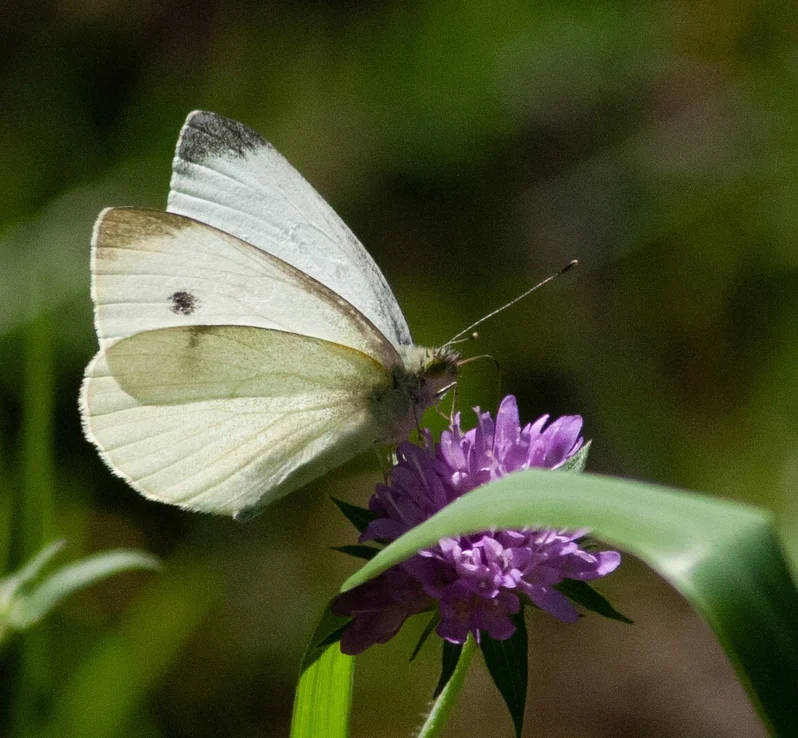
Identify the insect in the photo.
Pieris rapae
